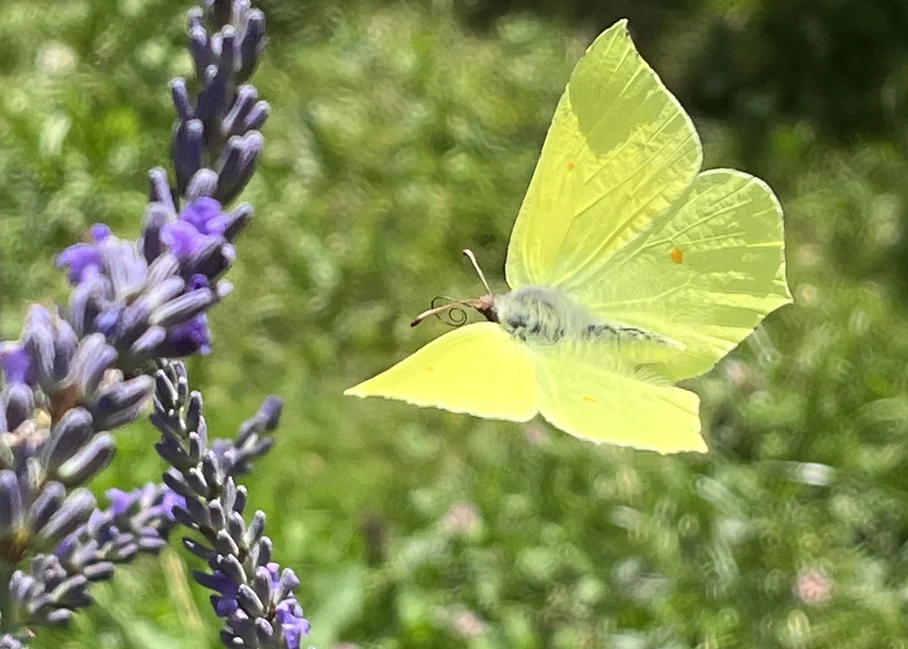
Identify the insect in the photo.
Gonepteryx rhamni
